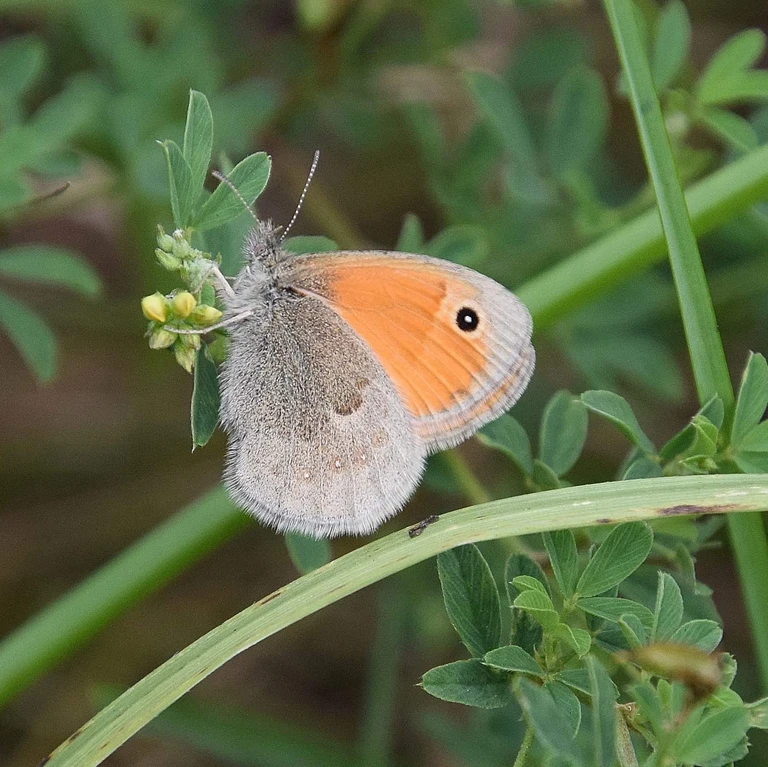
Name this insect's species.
Coenonympha pamphilus
